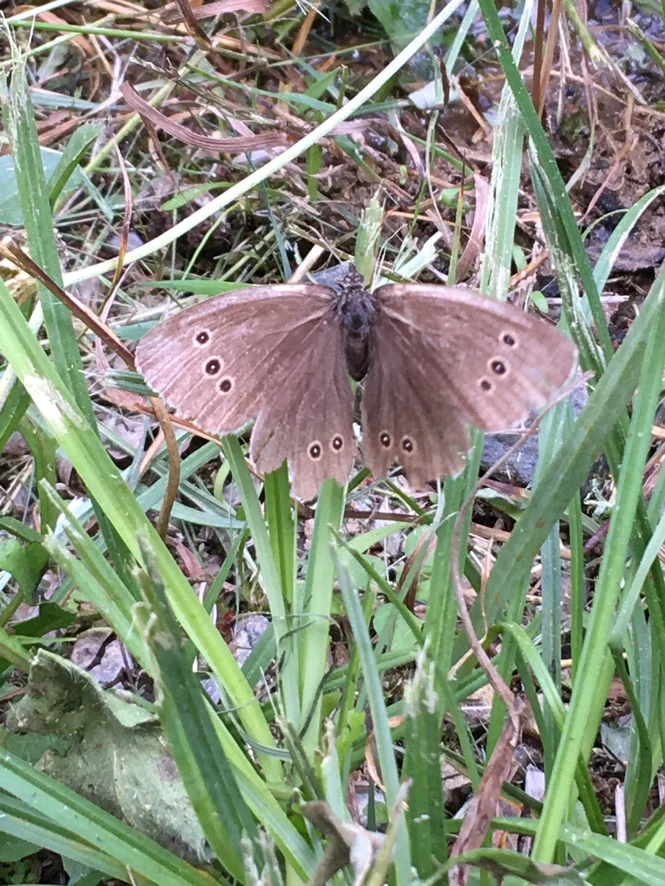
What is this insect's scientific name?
Aphantopus hyperantus
